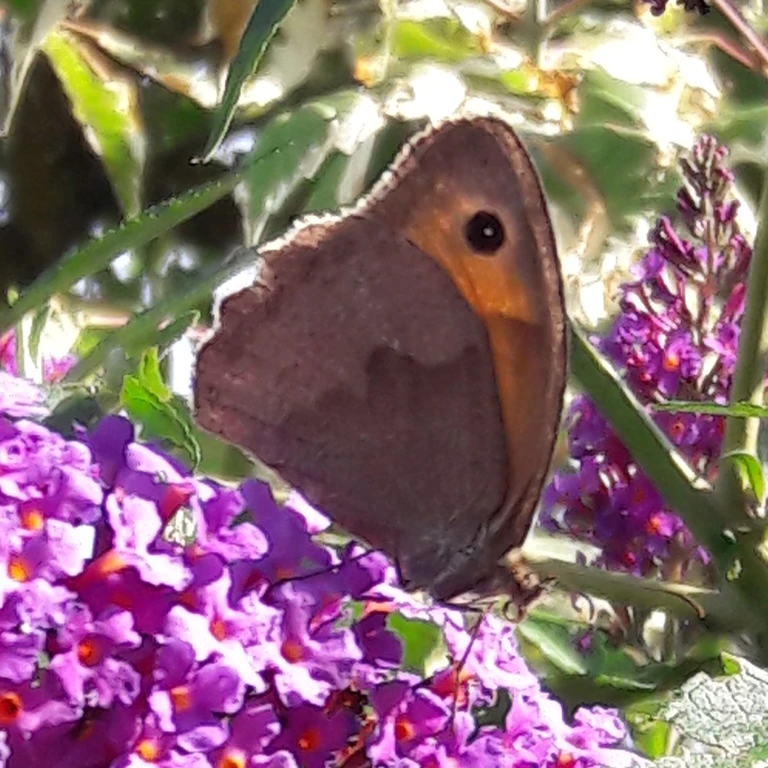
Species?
Maniola jurtina
